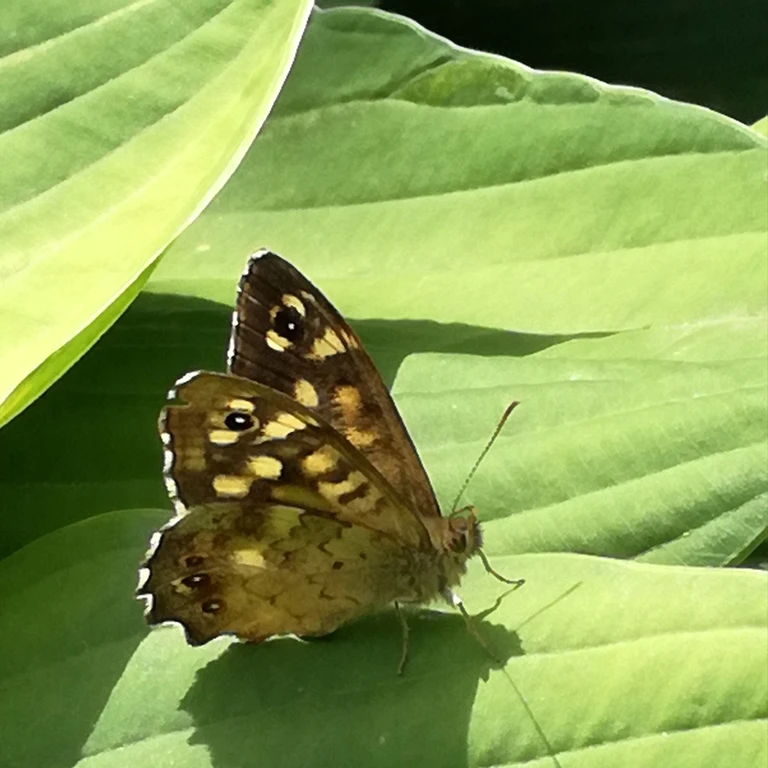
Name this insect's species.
Pararge aegeria
